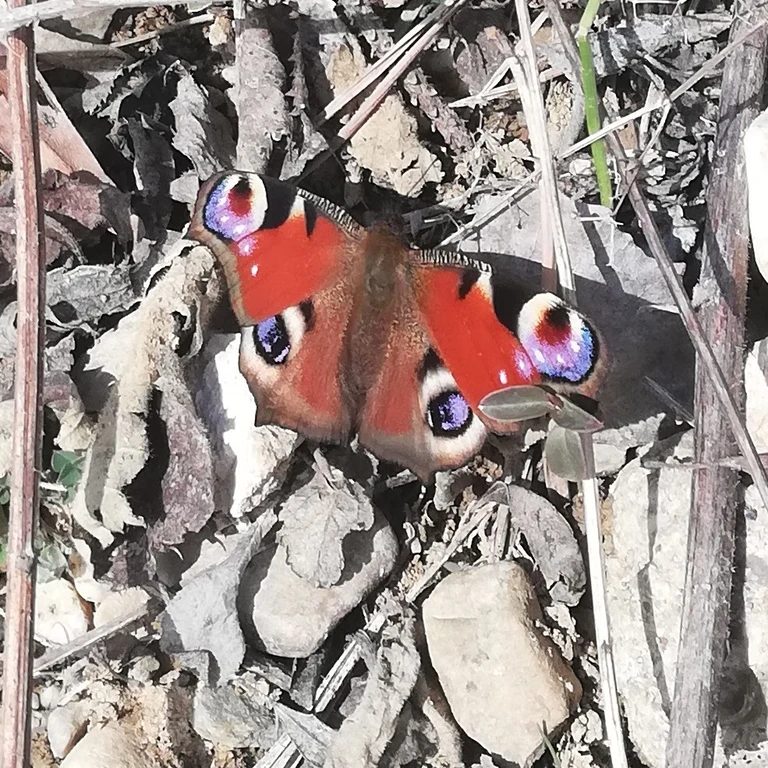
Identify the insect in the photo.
Aglais io
